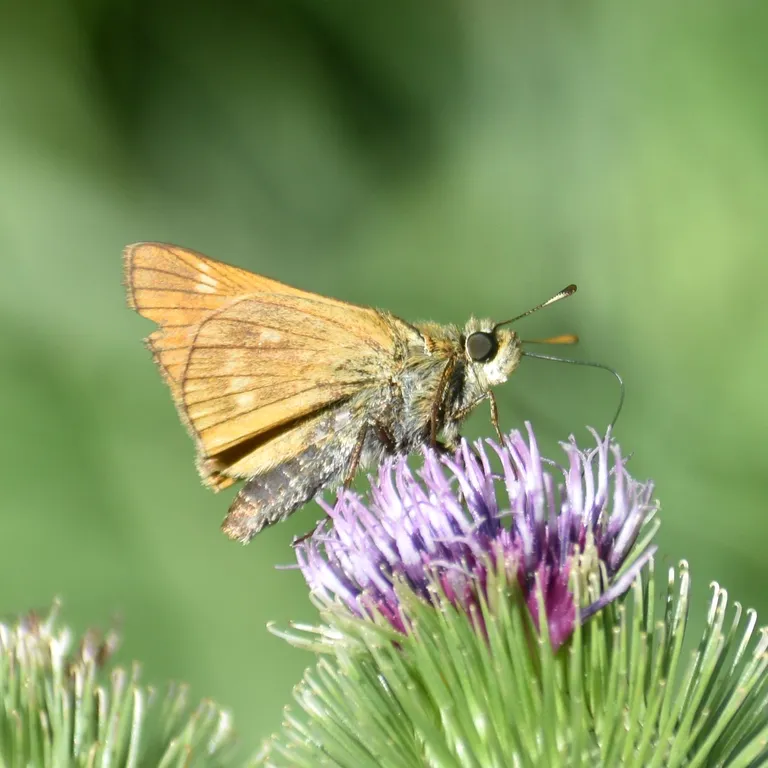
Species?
Ochlodes sylvanus (also Ochlodes venata)
